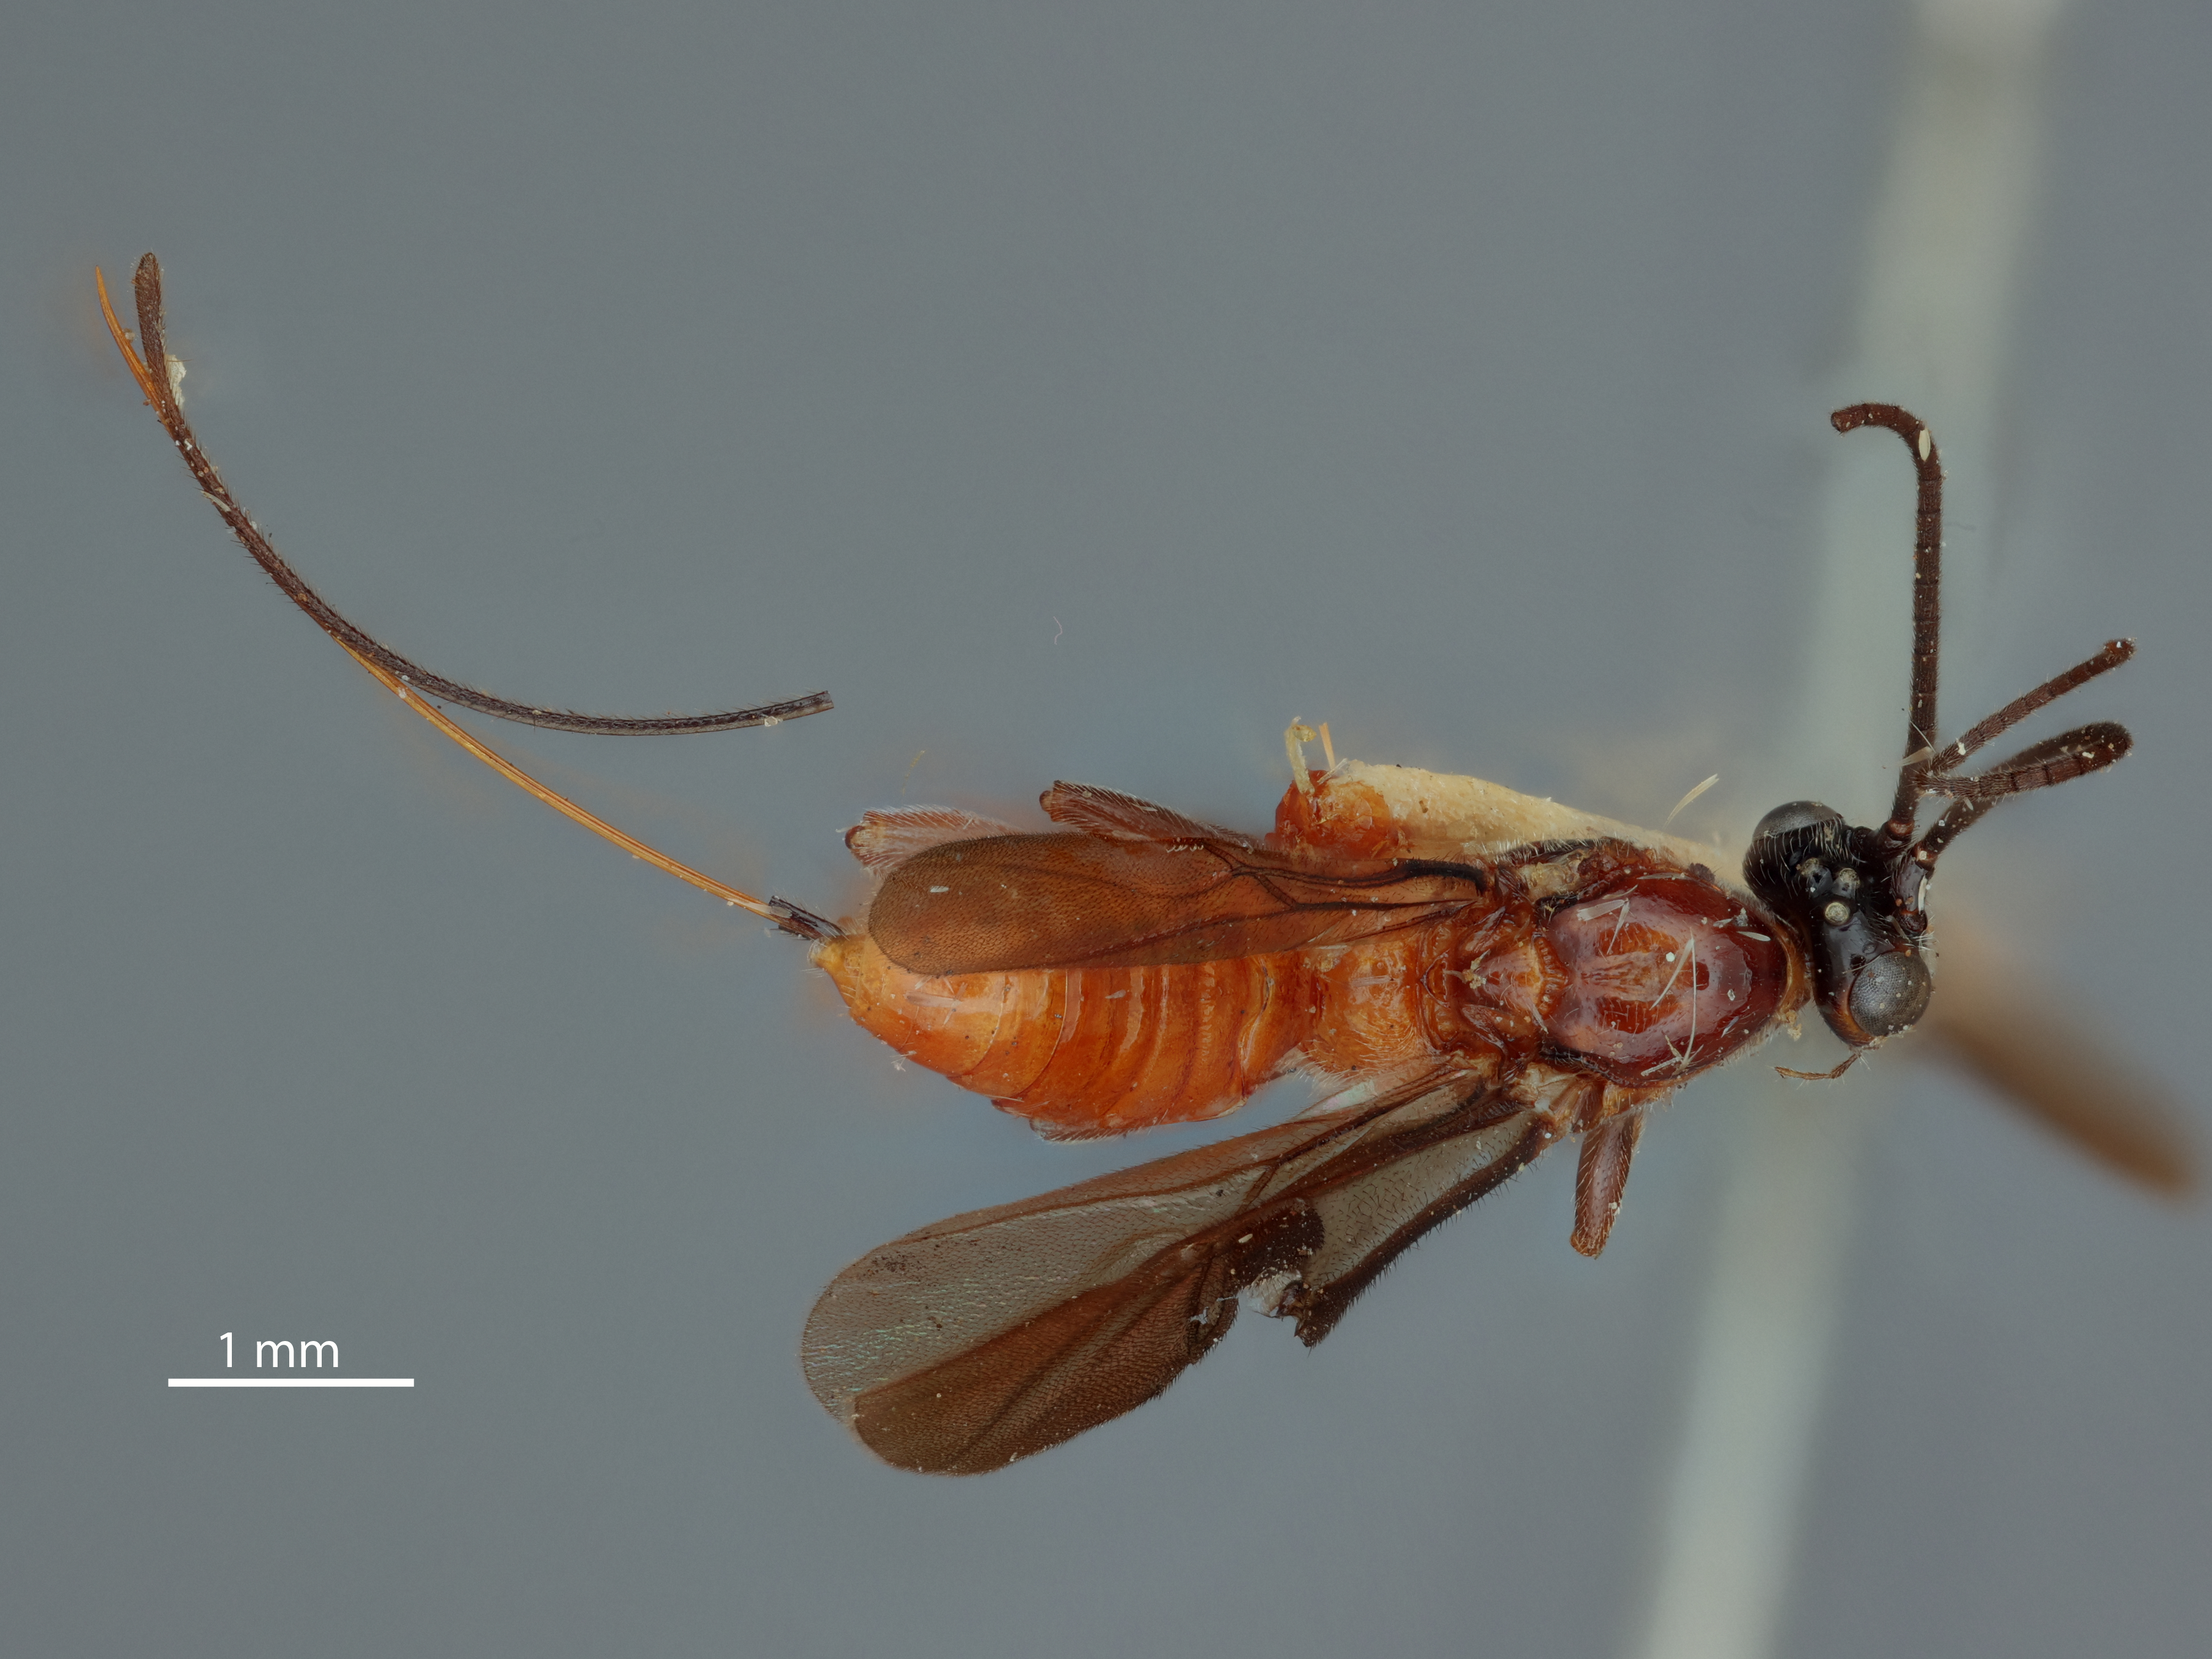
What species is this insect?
Bassus acrobasidis
